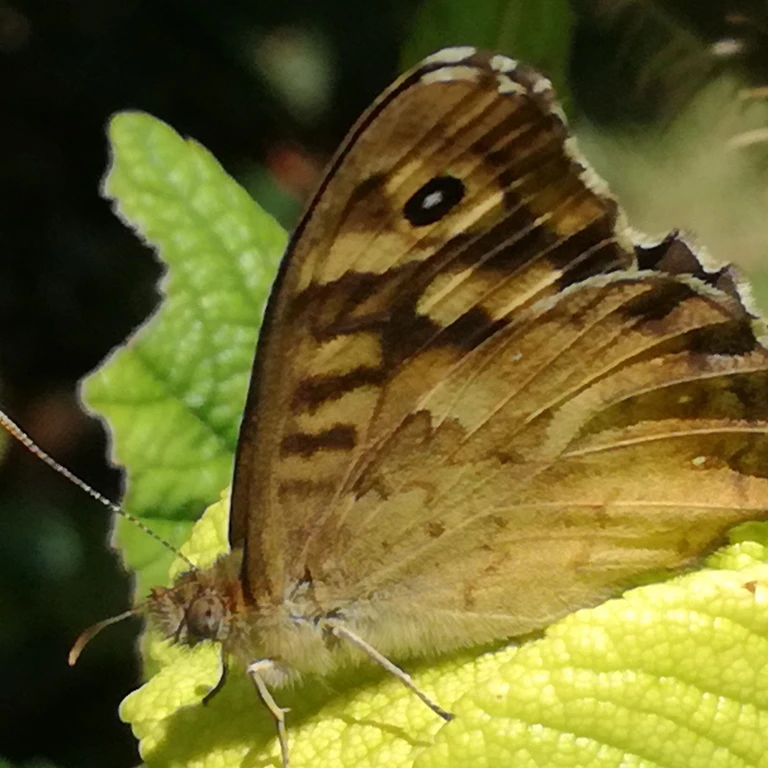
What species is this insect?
Pararge aegeria
